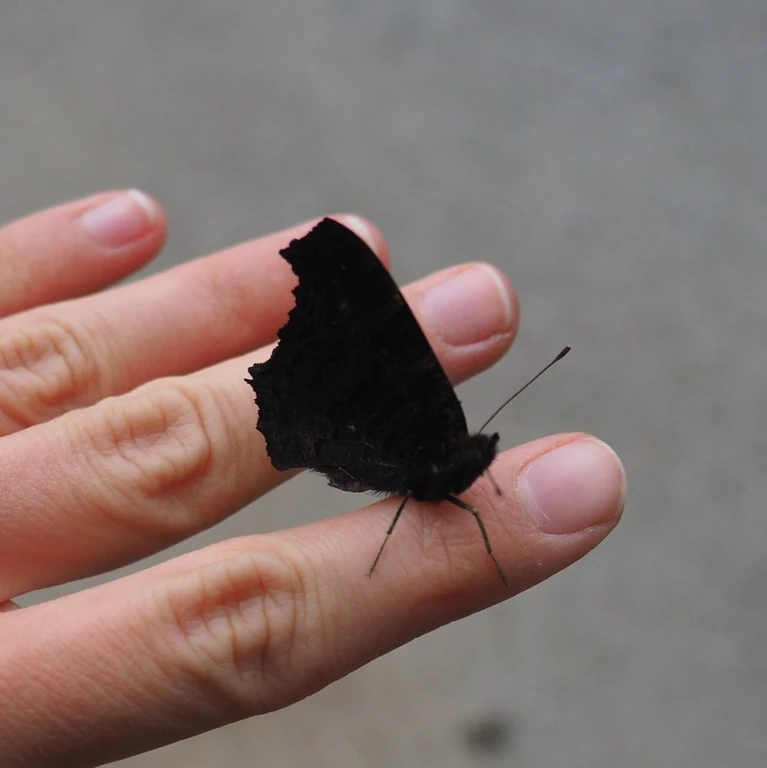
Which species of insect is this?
Aglais io
